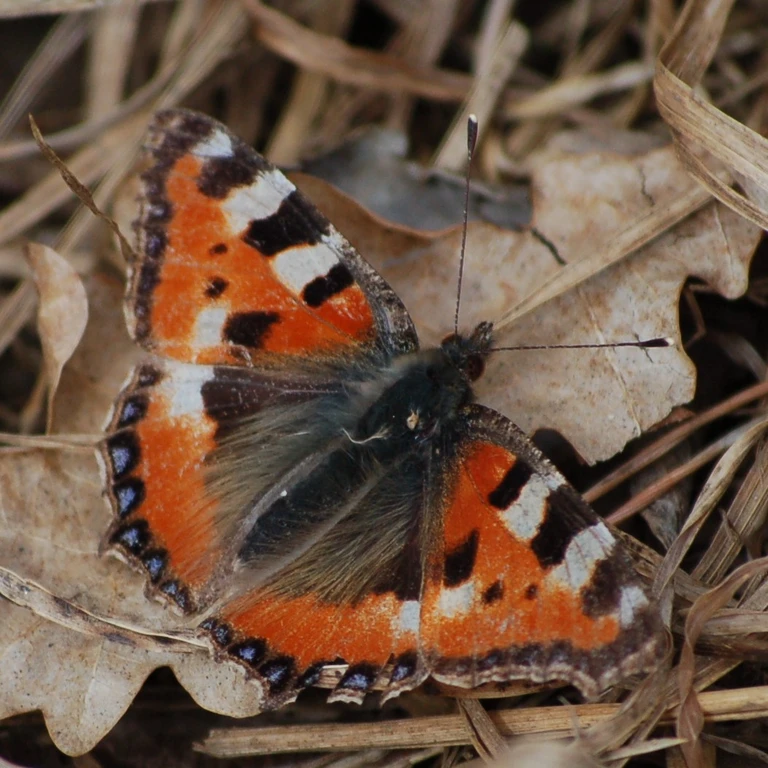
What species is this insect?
Aglais urticae
